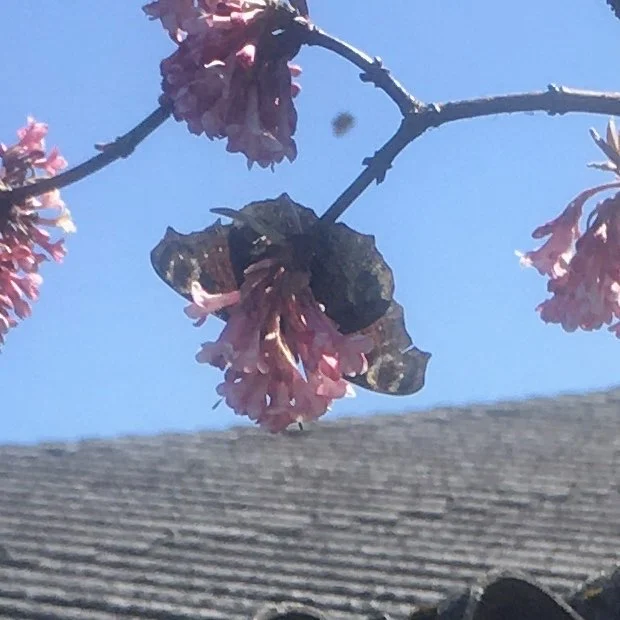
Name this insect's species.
Aglais io
